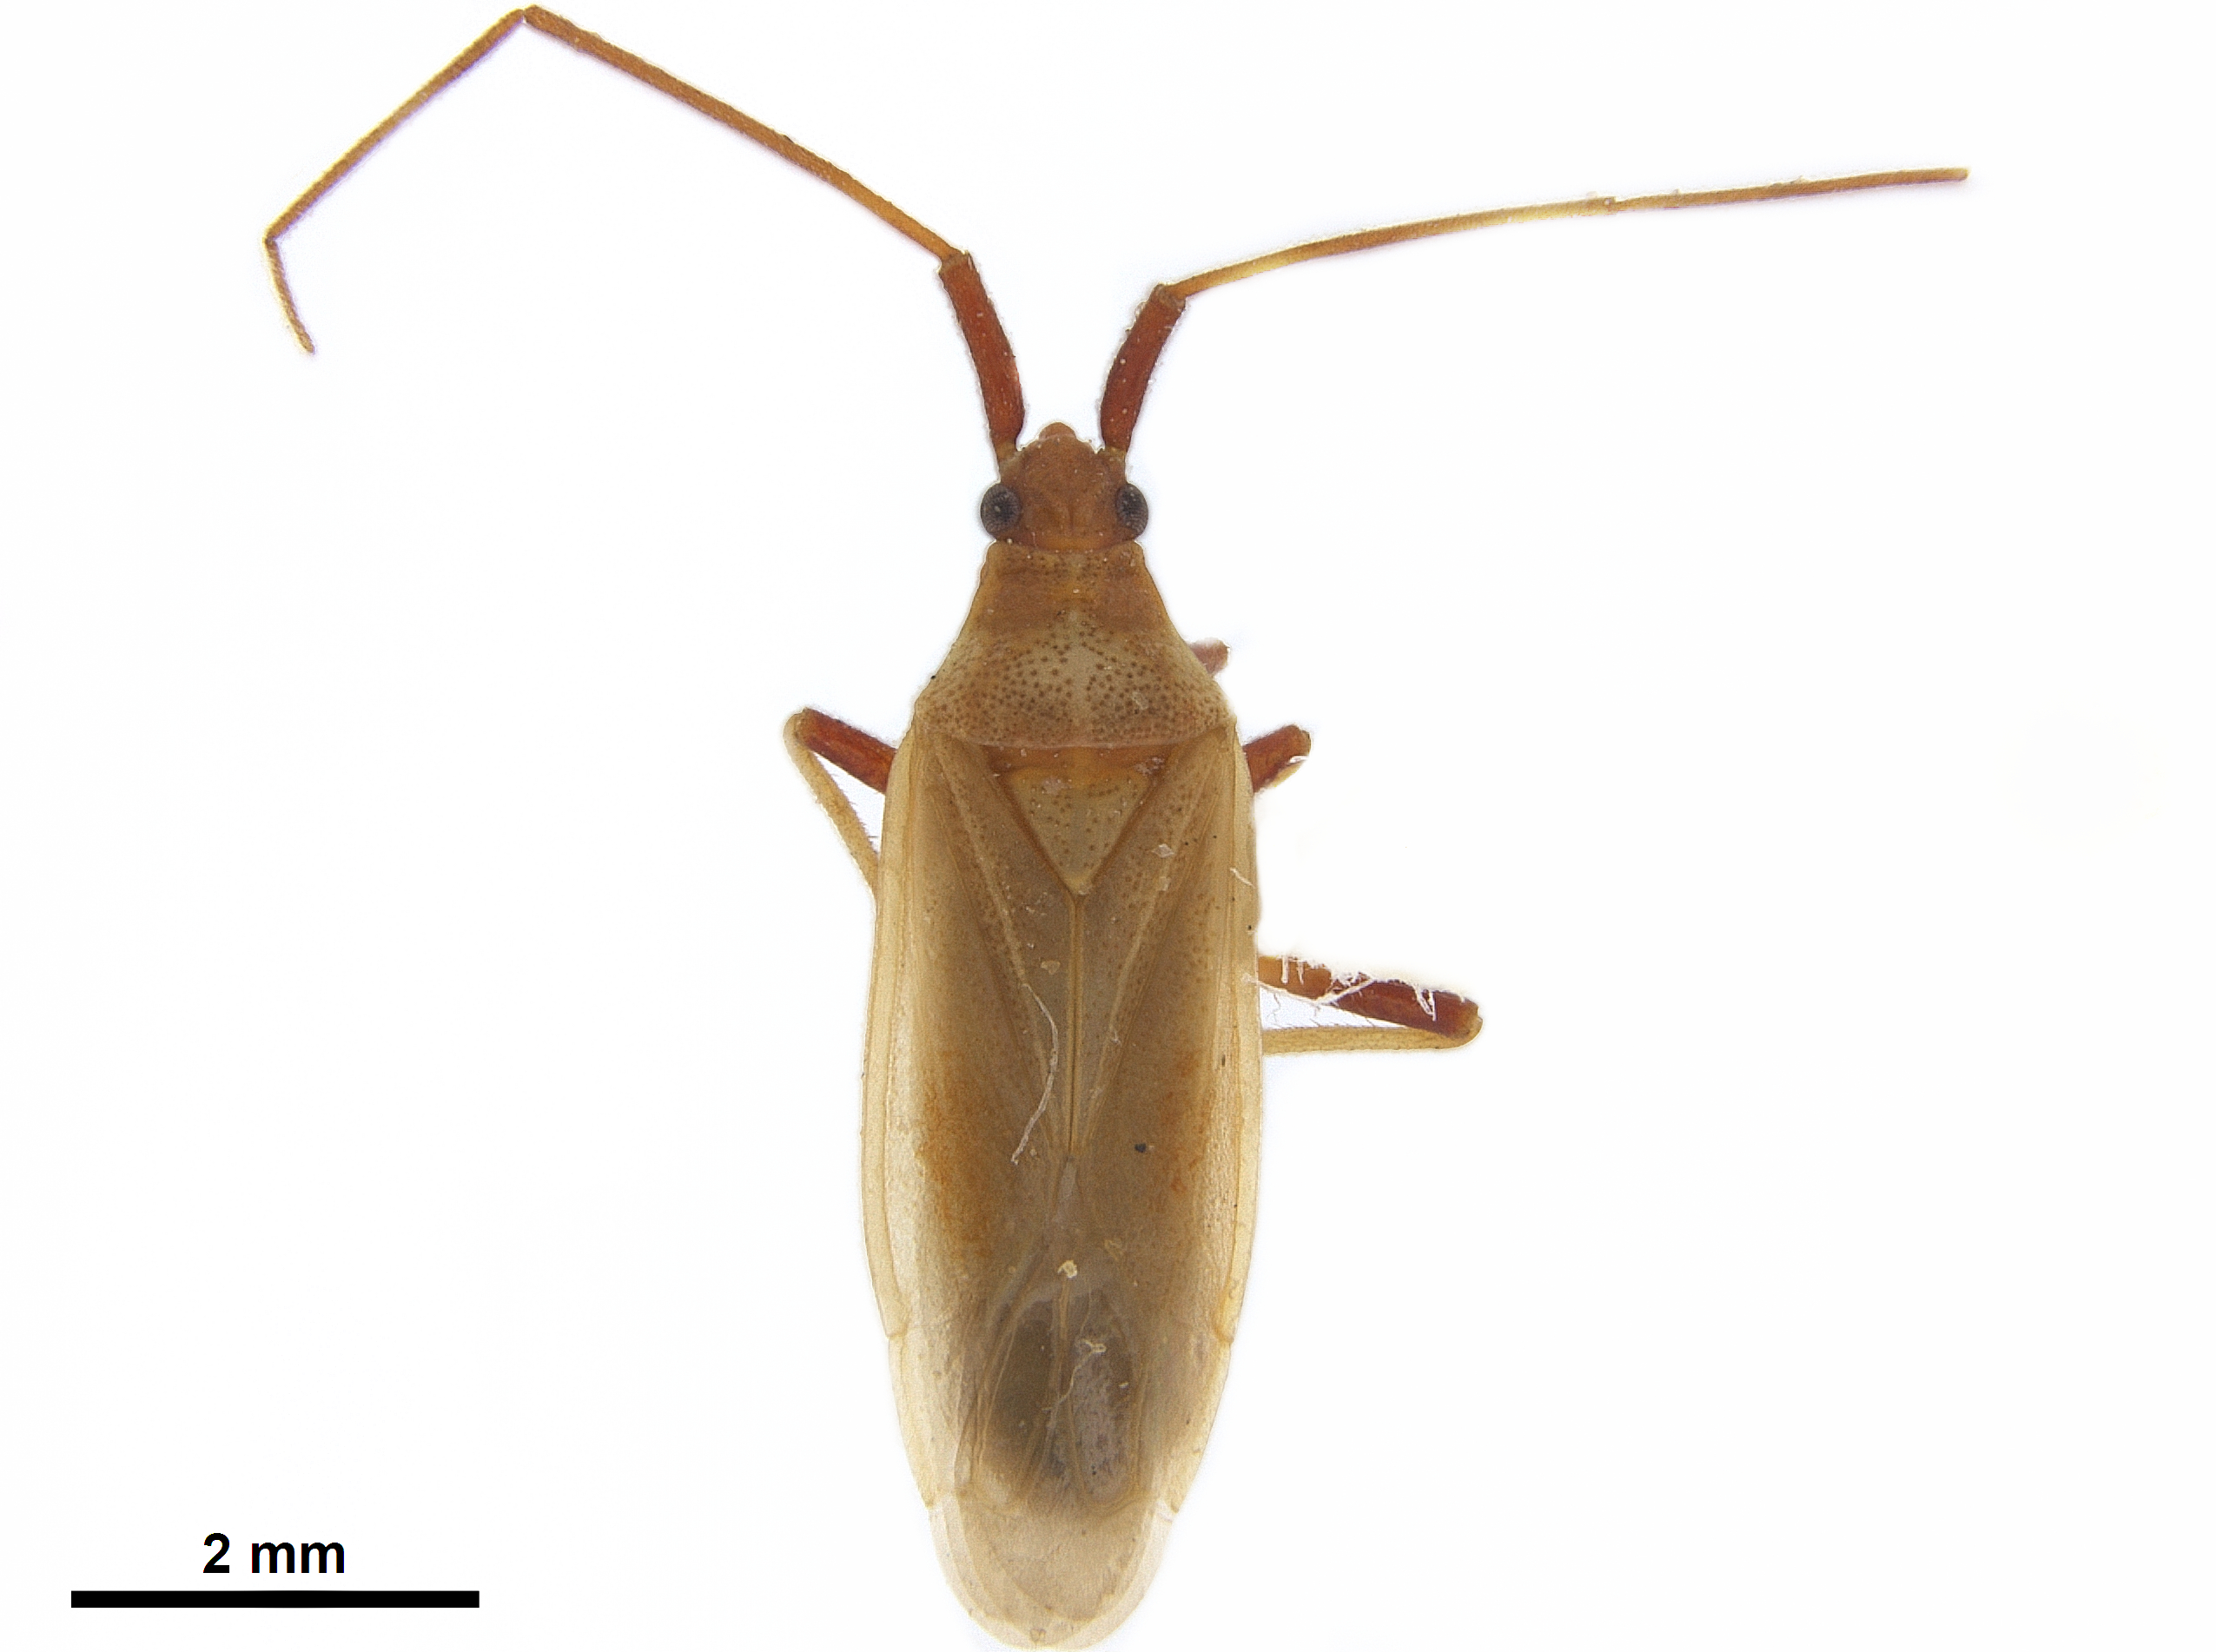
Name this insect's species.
Porpomiris curtulus
